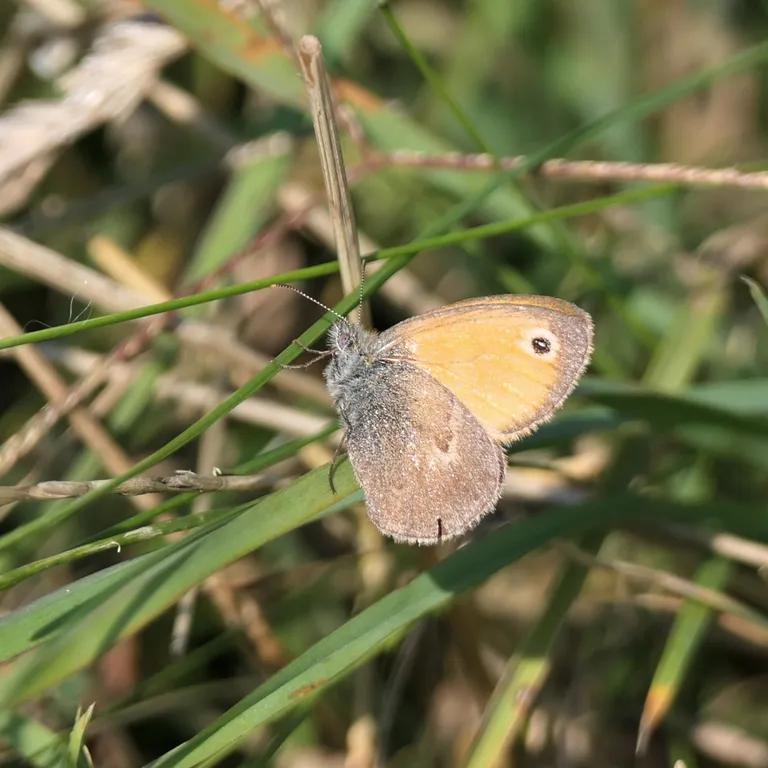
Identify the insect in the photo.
Coenonympha pamphilus
